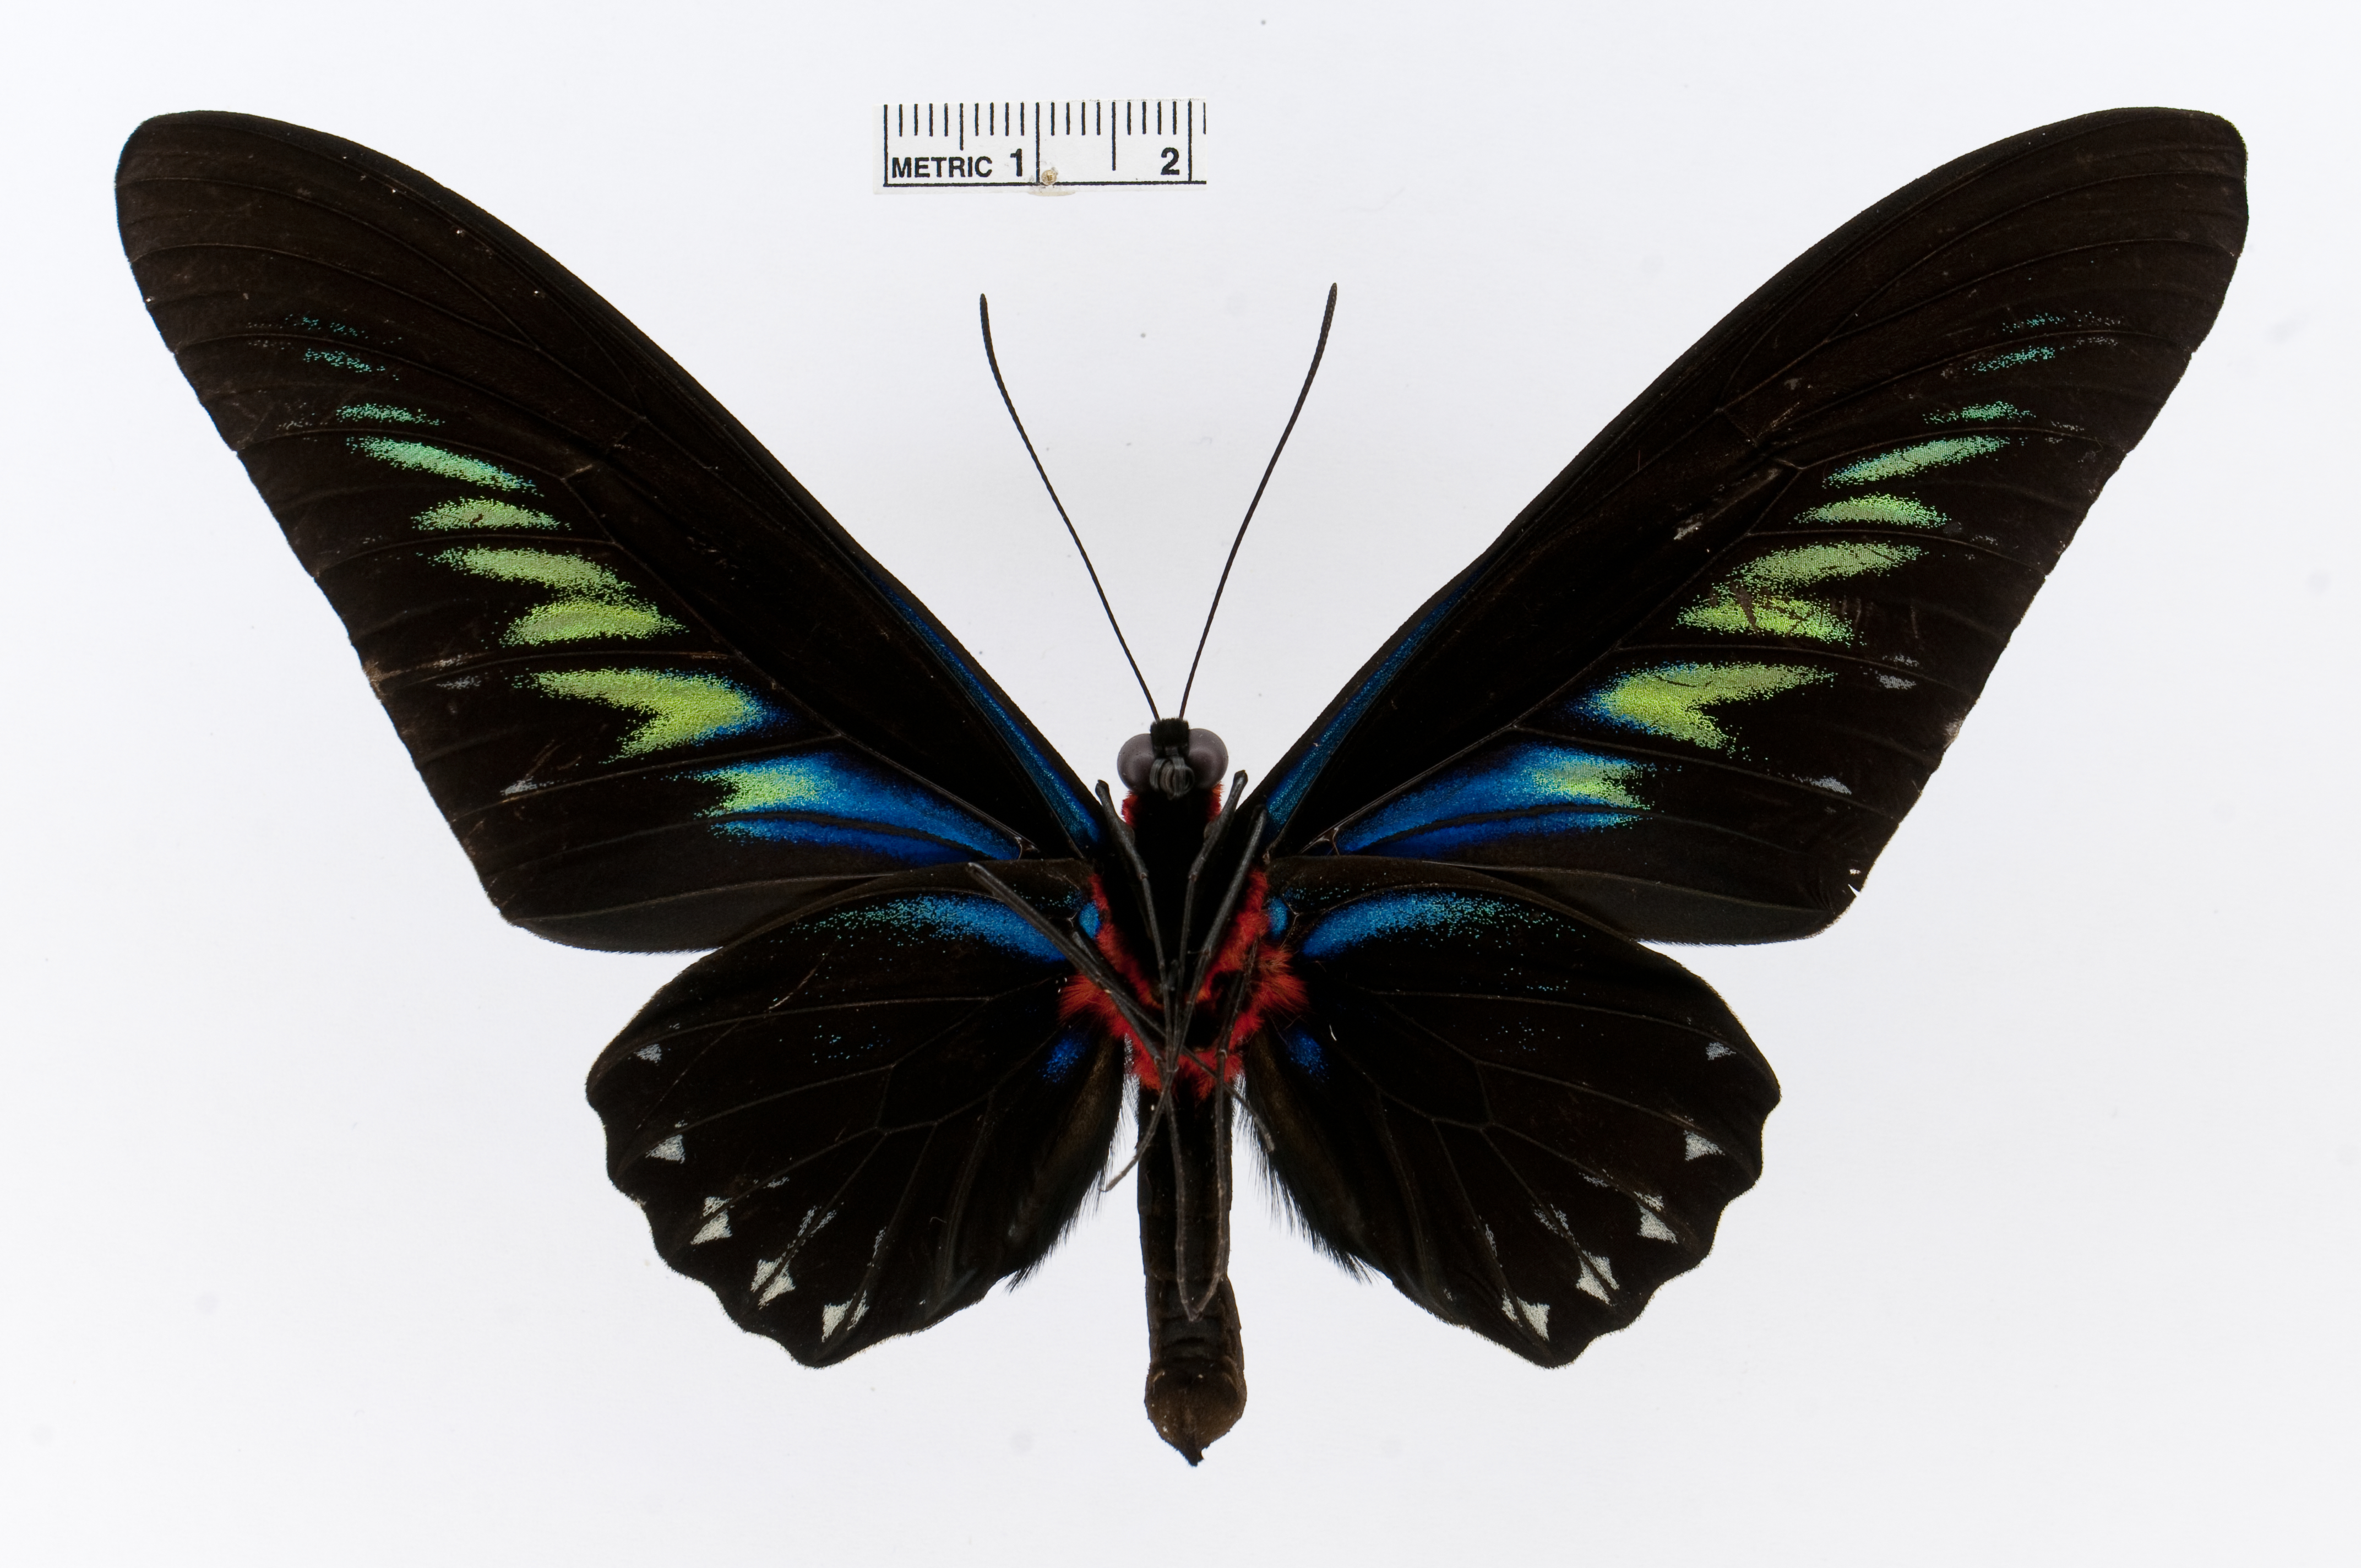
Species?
Trogonoptera brookiana
